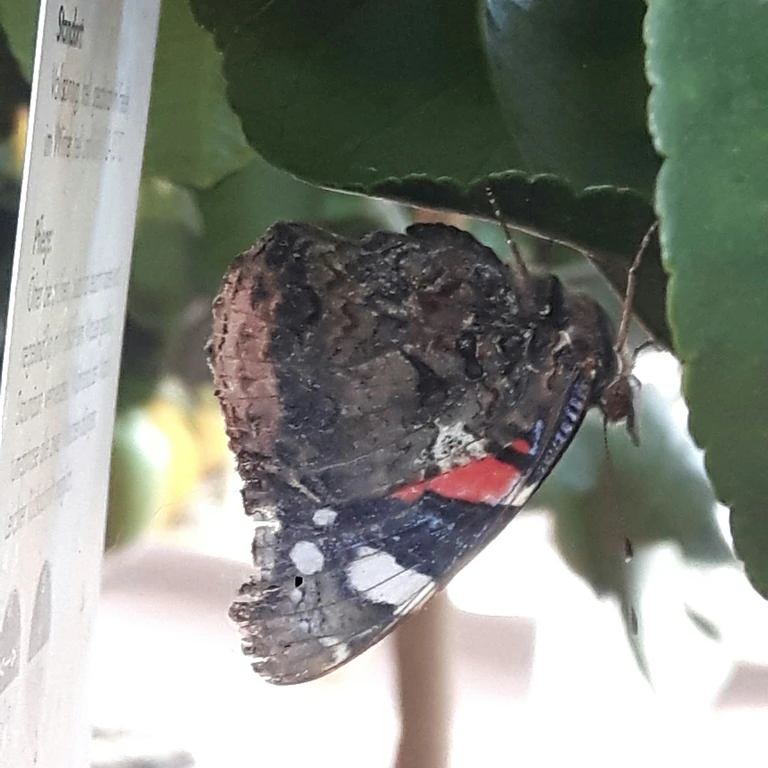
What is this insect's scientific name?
Vanessa atalanta
